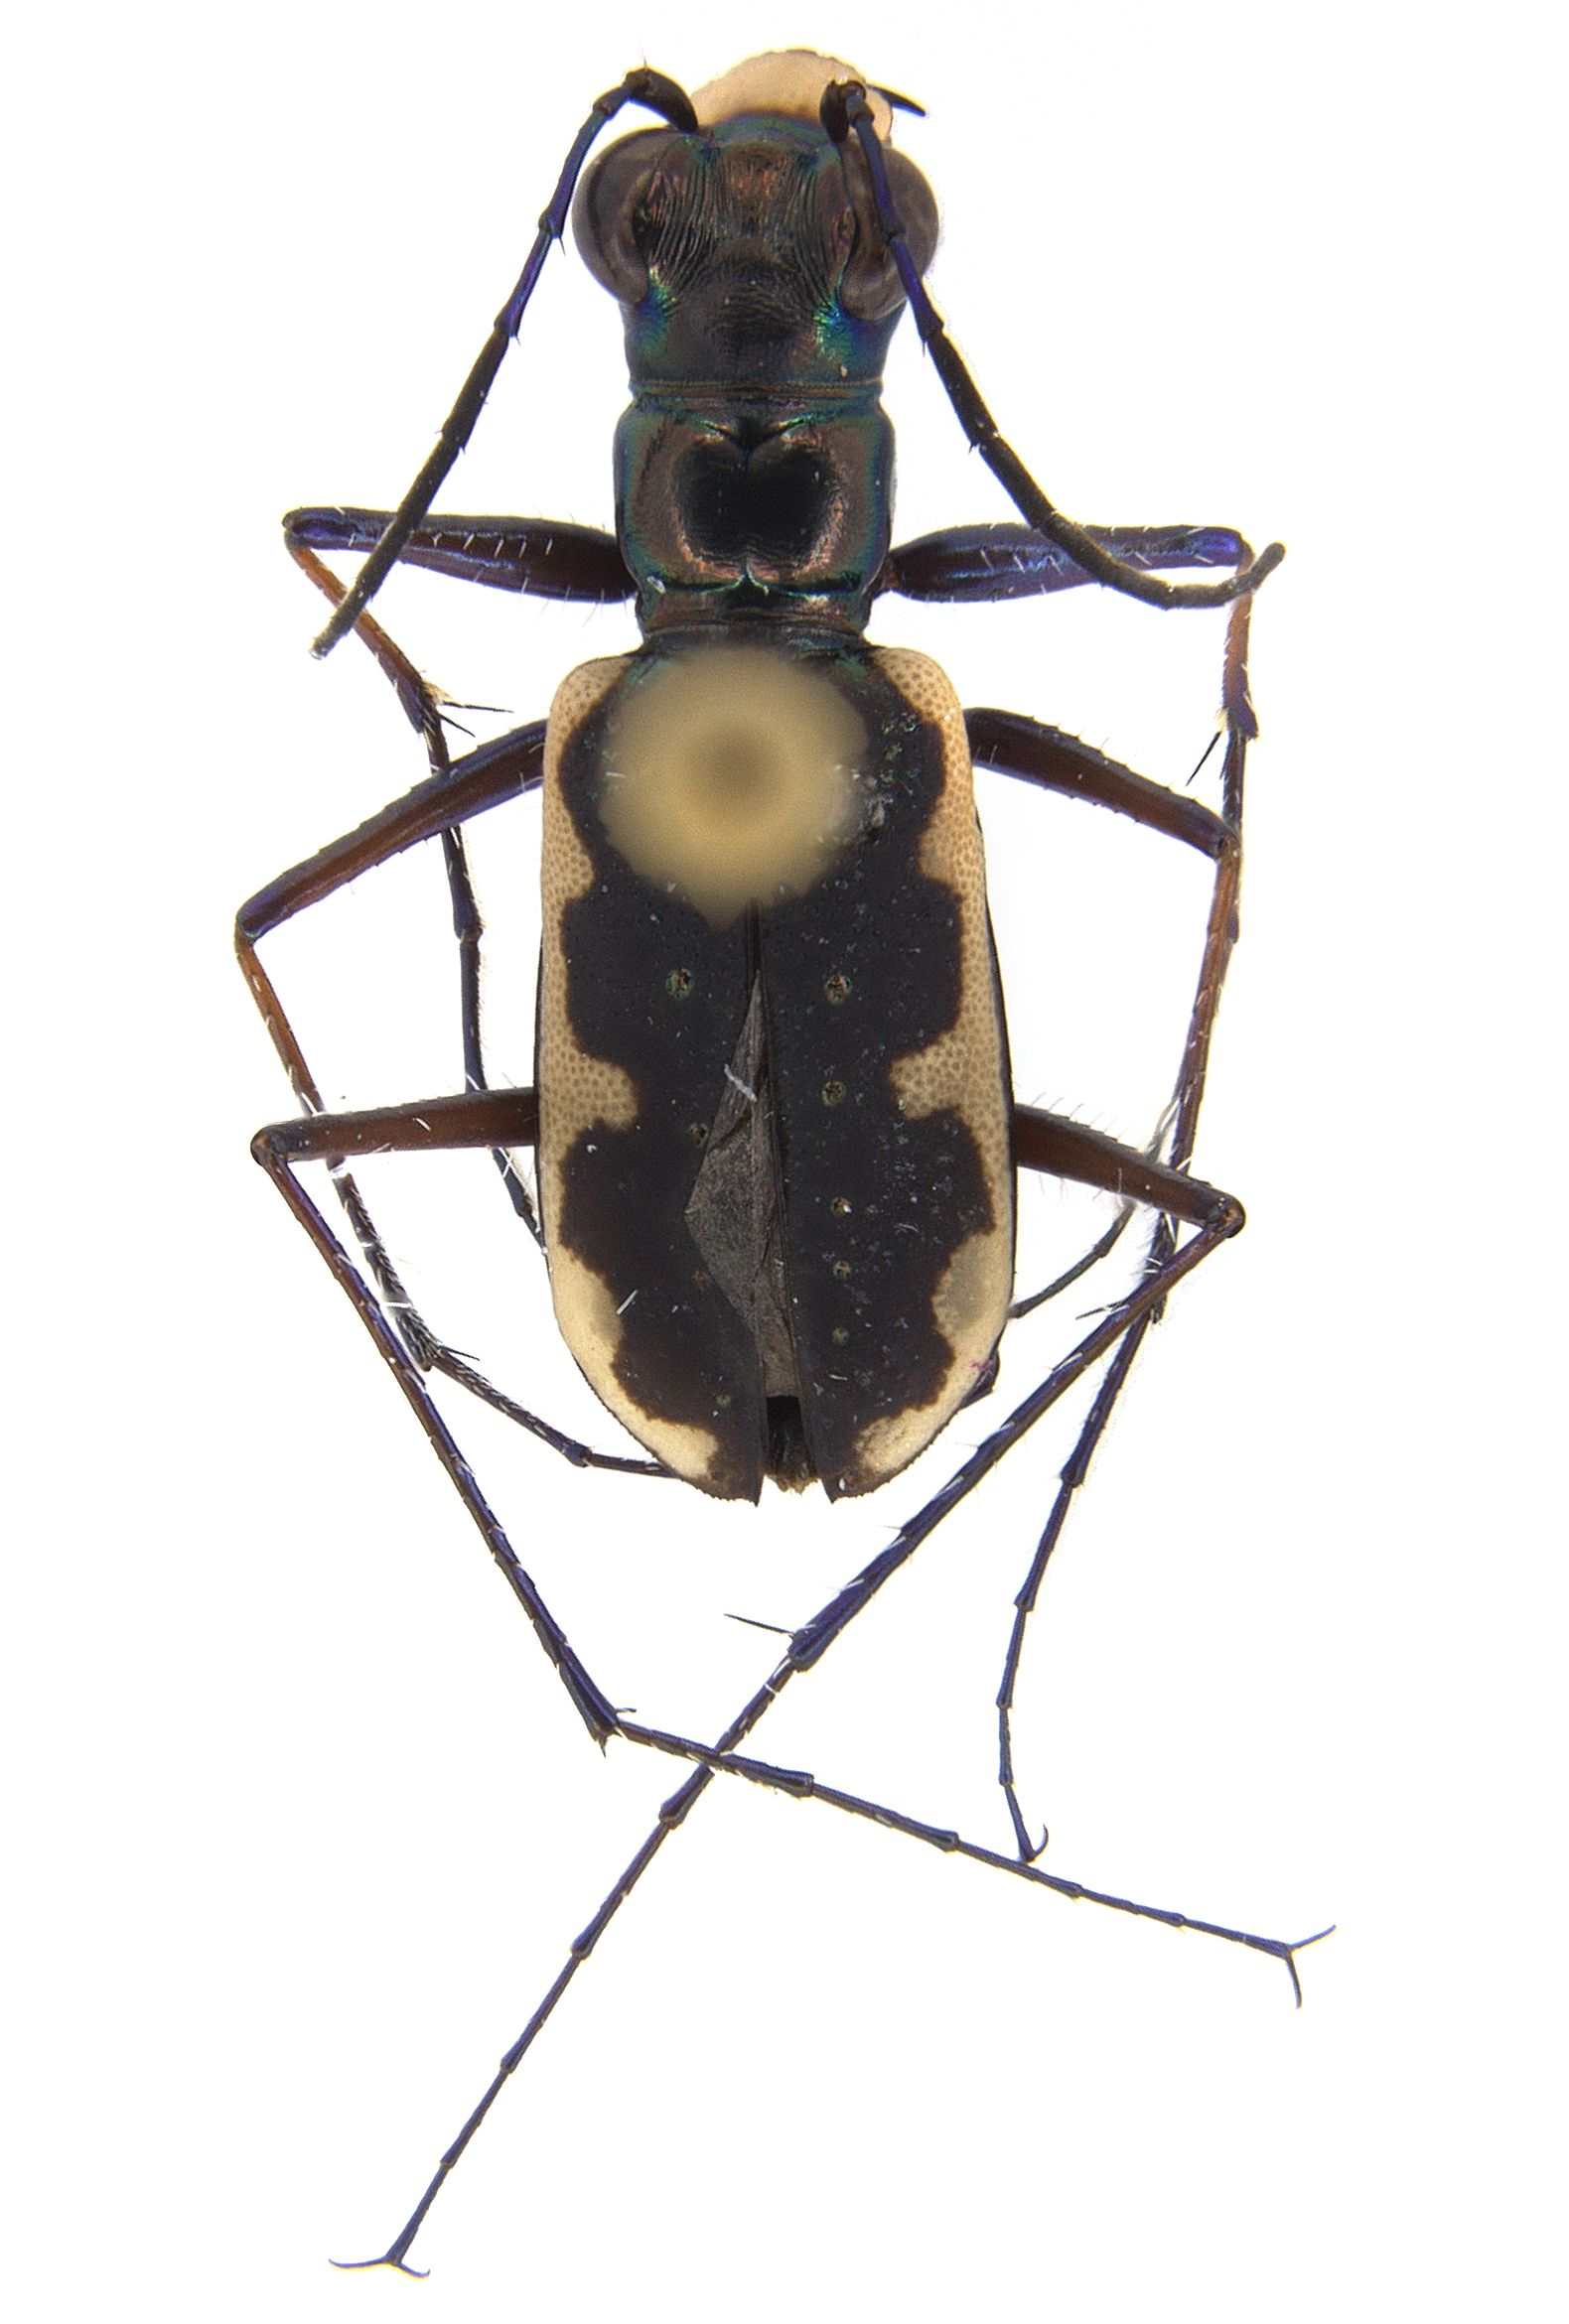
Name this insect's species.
Antenaria iosceles (also Cicindela ioscelis)
